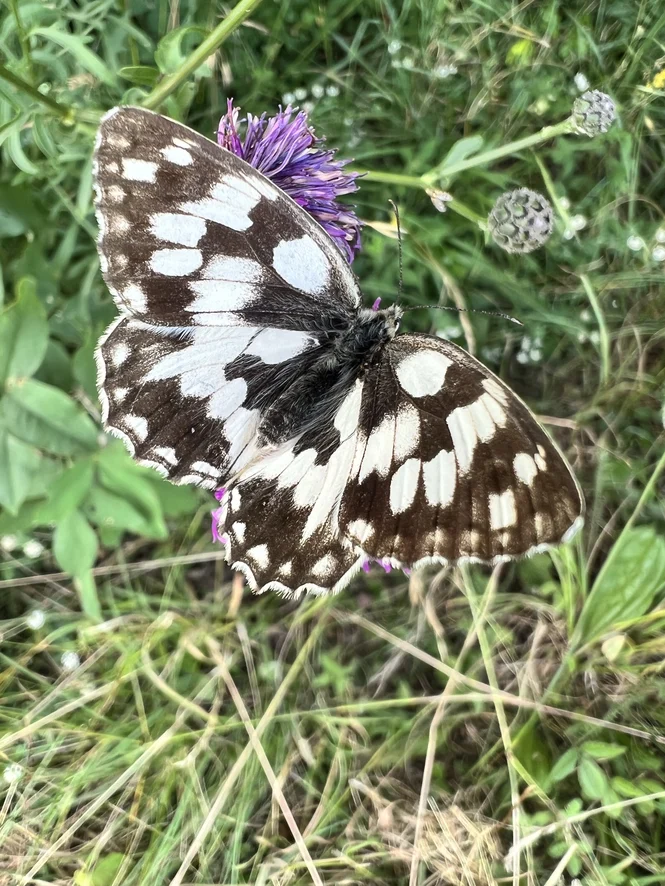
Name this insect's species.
Melanargia galathea
